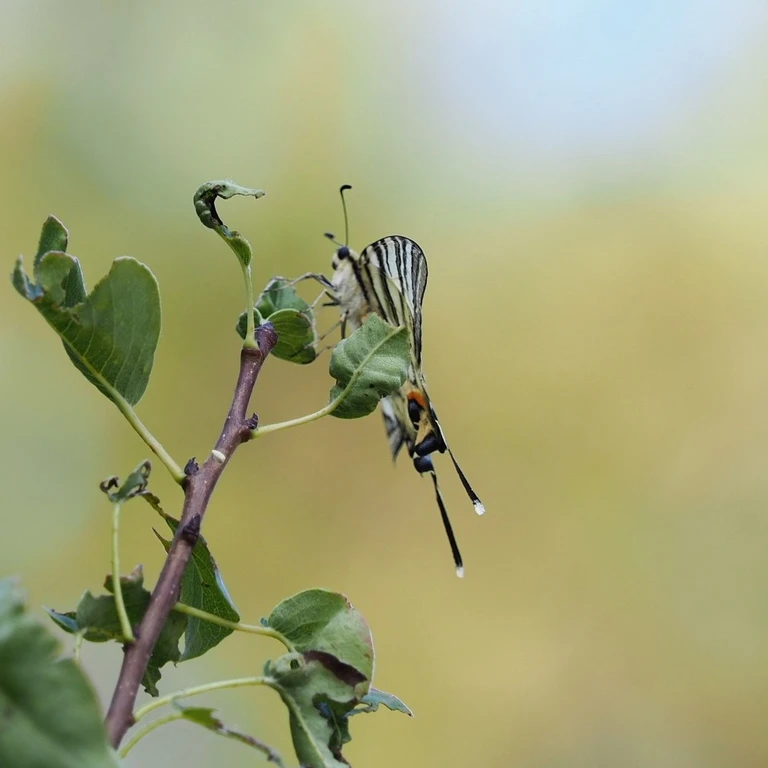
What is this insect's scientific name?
Iphiclides podalirius
